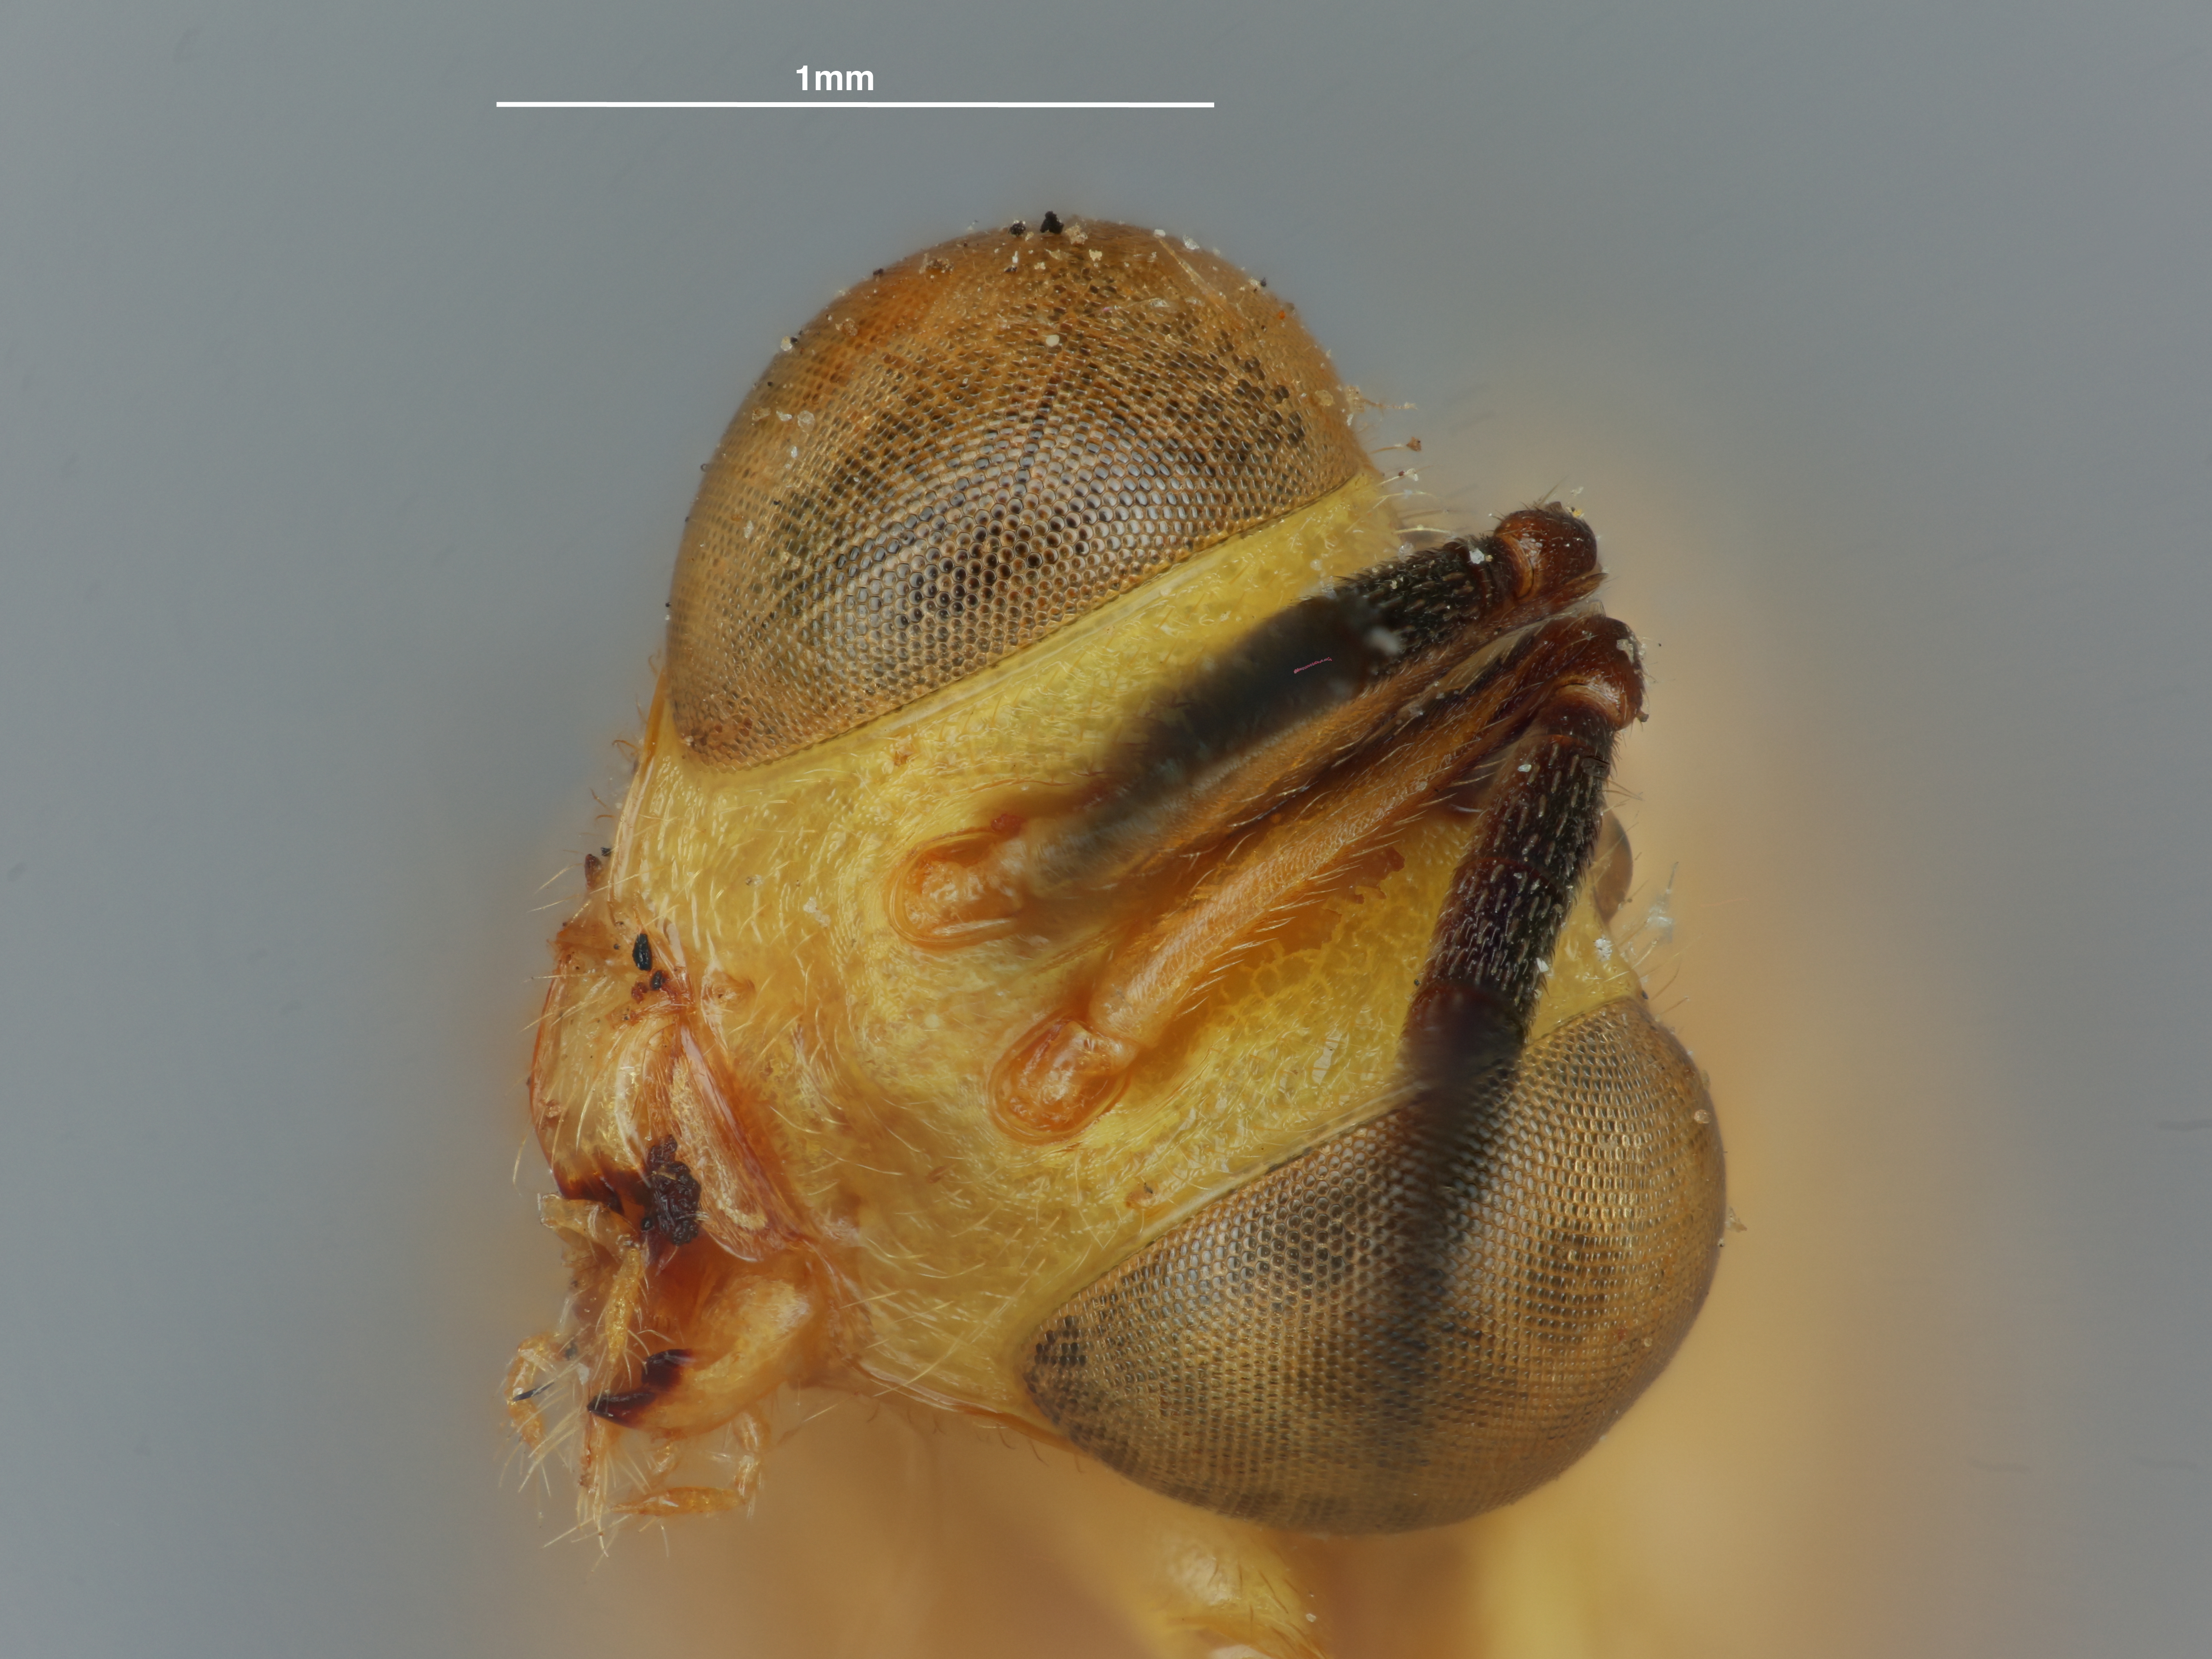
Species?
Spilochalcis fulleri
